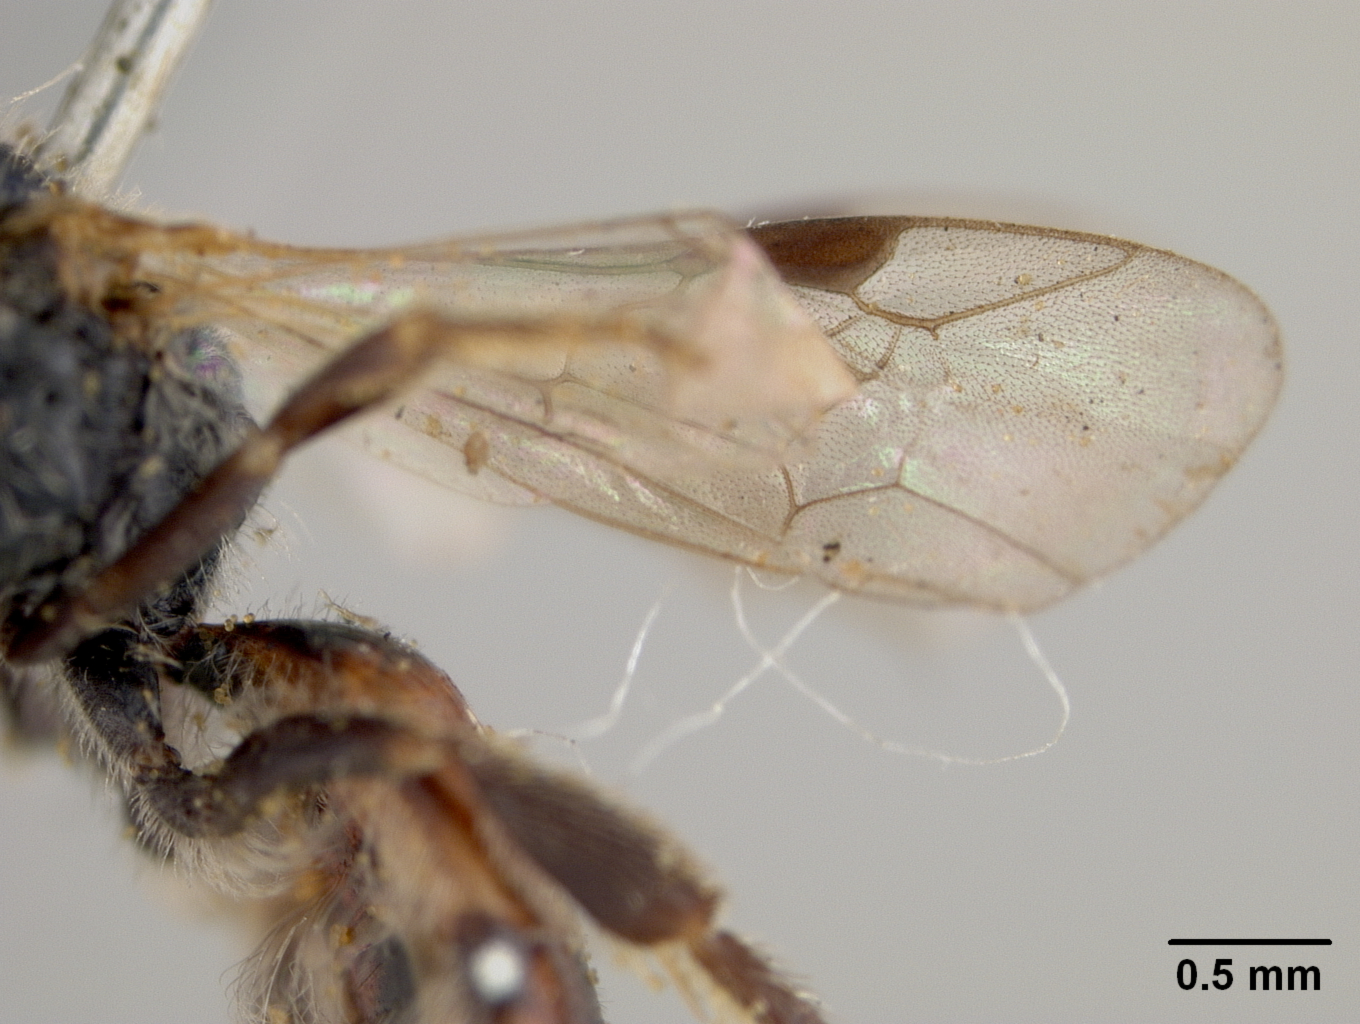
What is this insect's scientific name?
Halictus oxoniellus
